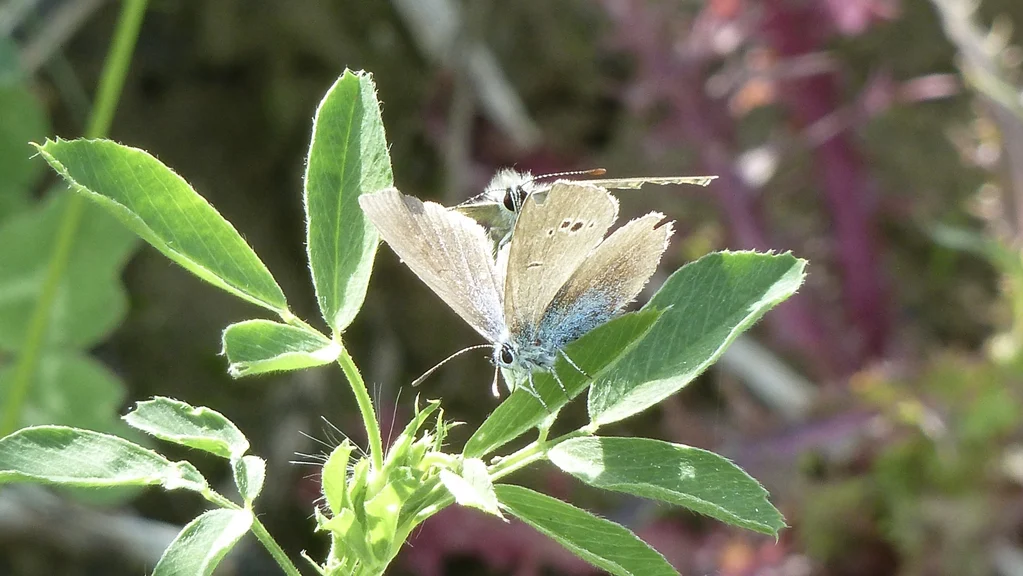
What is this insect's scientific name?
Glaucopsyche alexis
